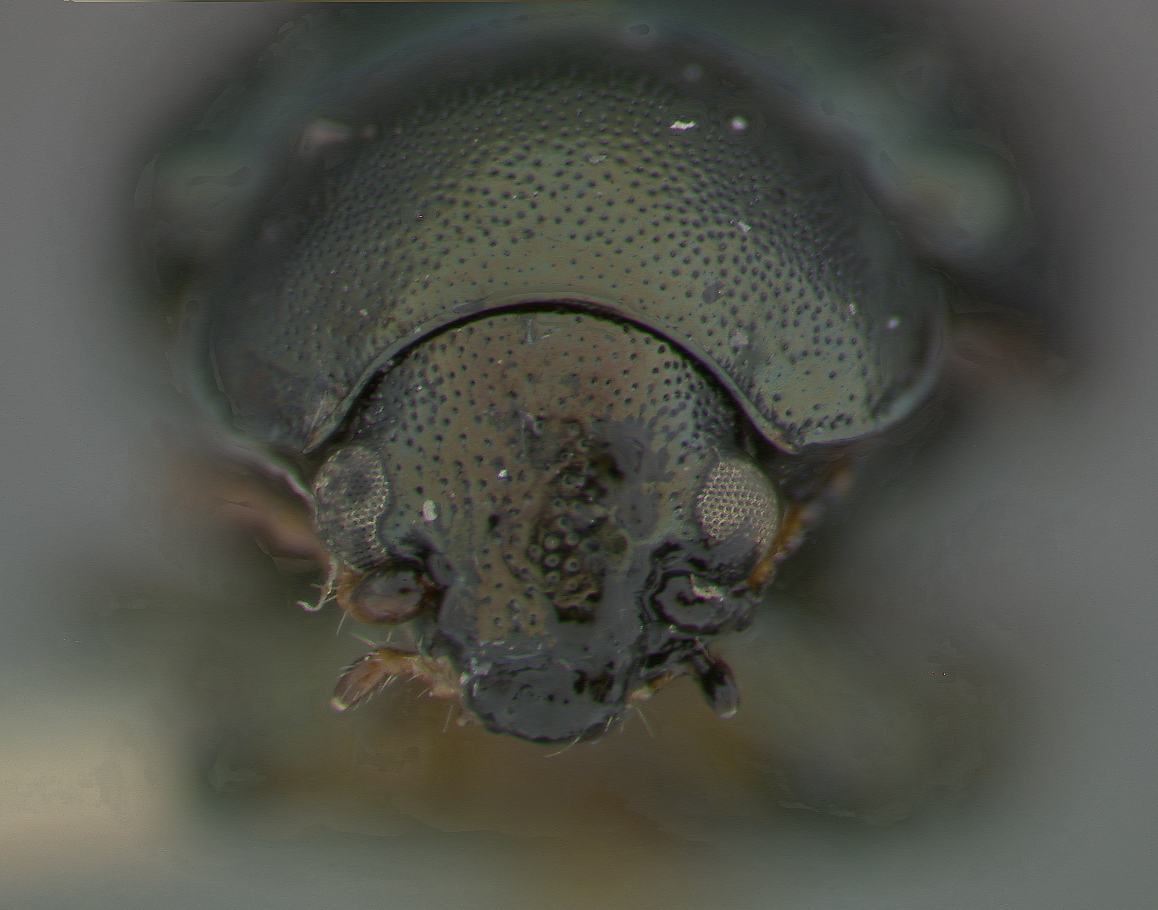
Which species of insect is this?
Nodonota curvicollis
